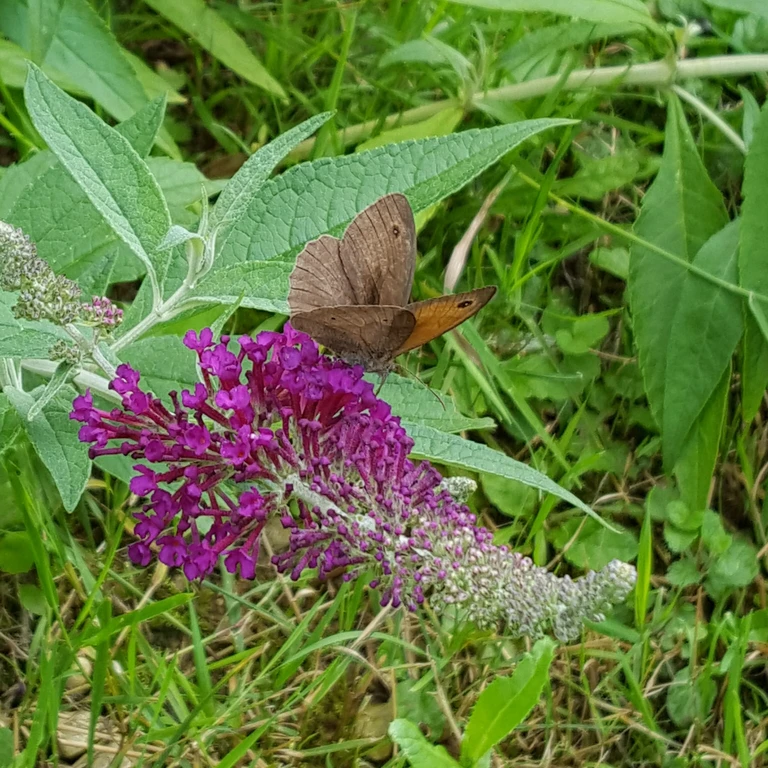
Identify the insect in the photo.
Maniola jurtina
